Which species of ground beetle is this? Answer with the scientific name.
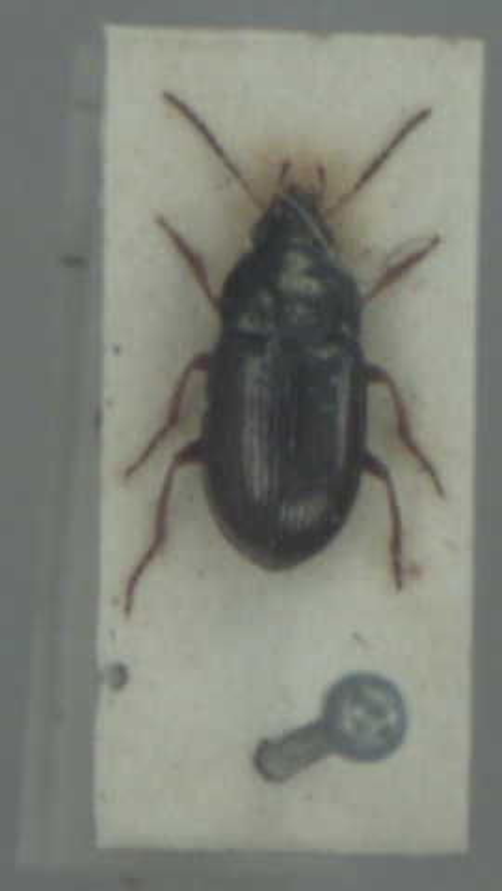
Amara anthobia
